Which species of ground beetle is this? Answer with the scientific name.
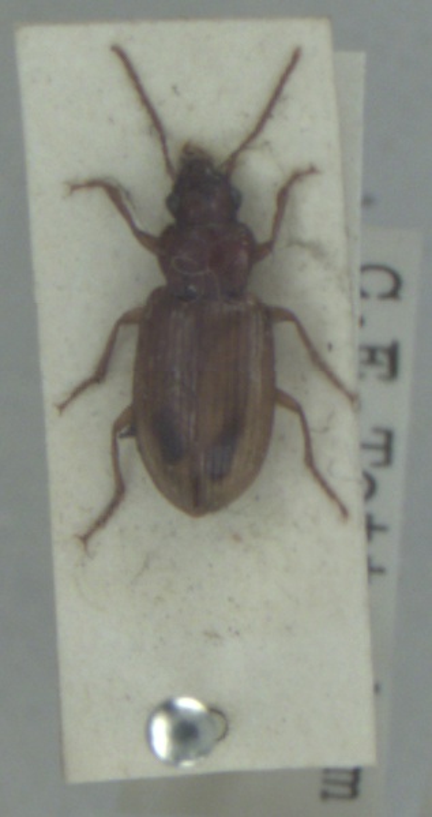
Dicheirotrichus obsoletus
